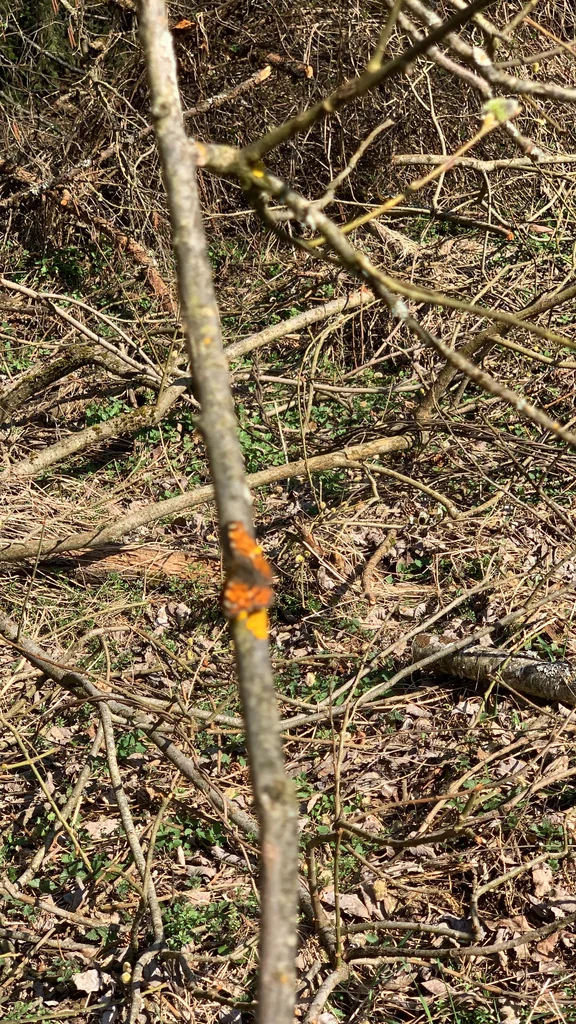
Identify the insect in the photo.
Araschnia levana
